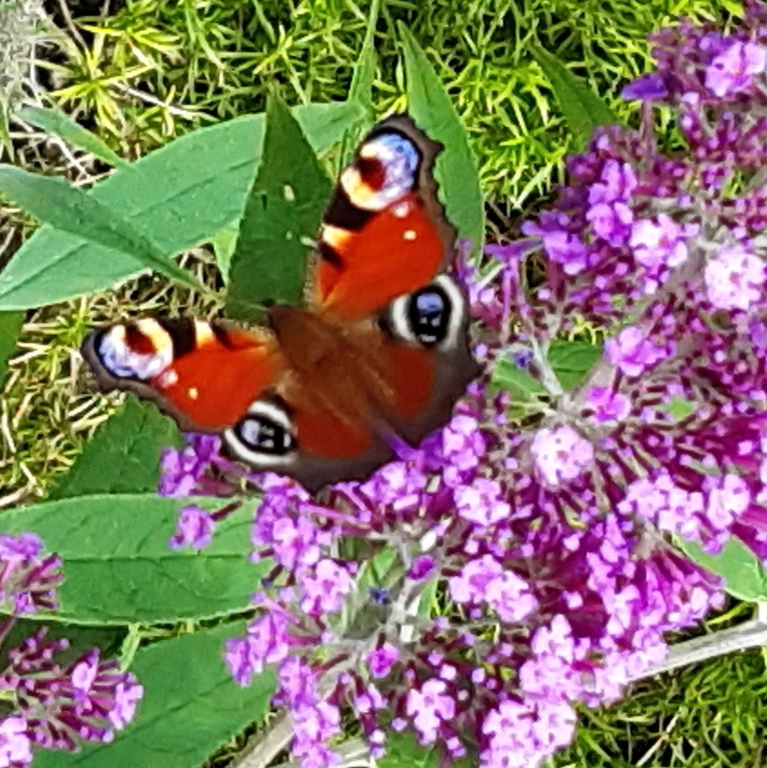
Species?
Aglais io
